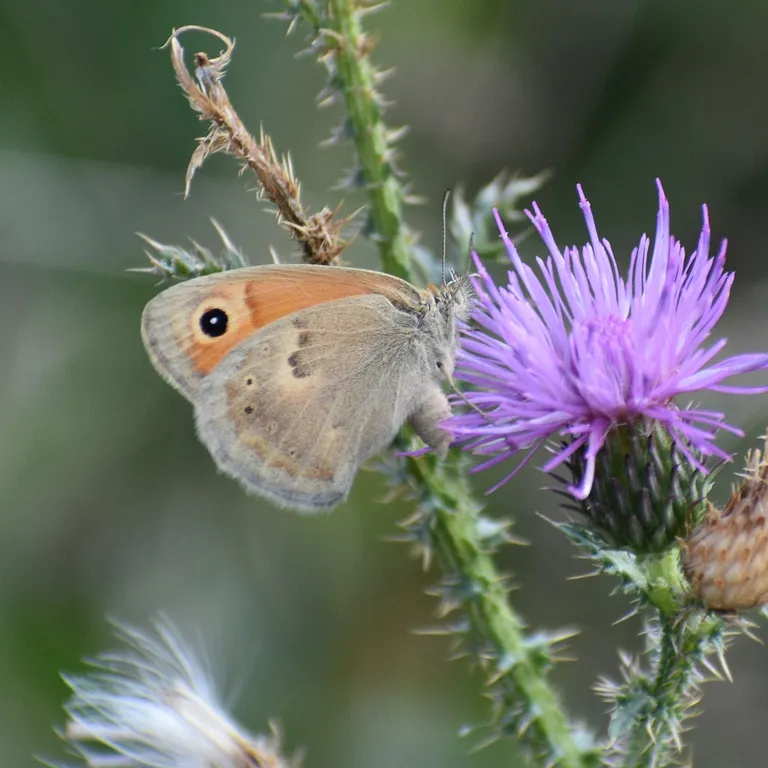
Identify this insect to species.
Coenonympha pamphilus
